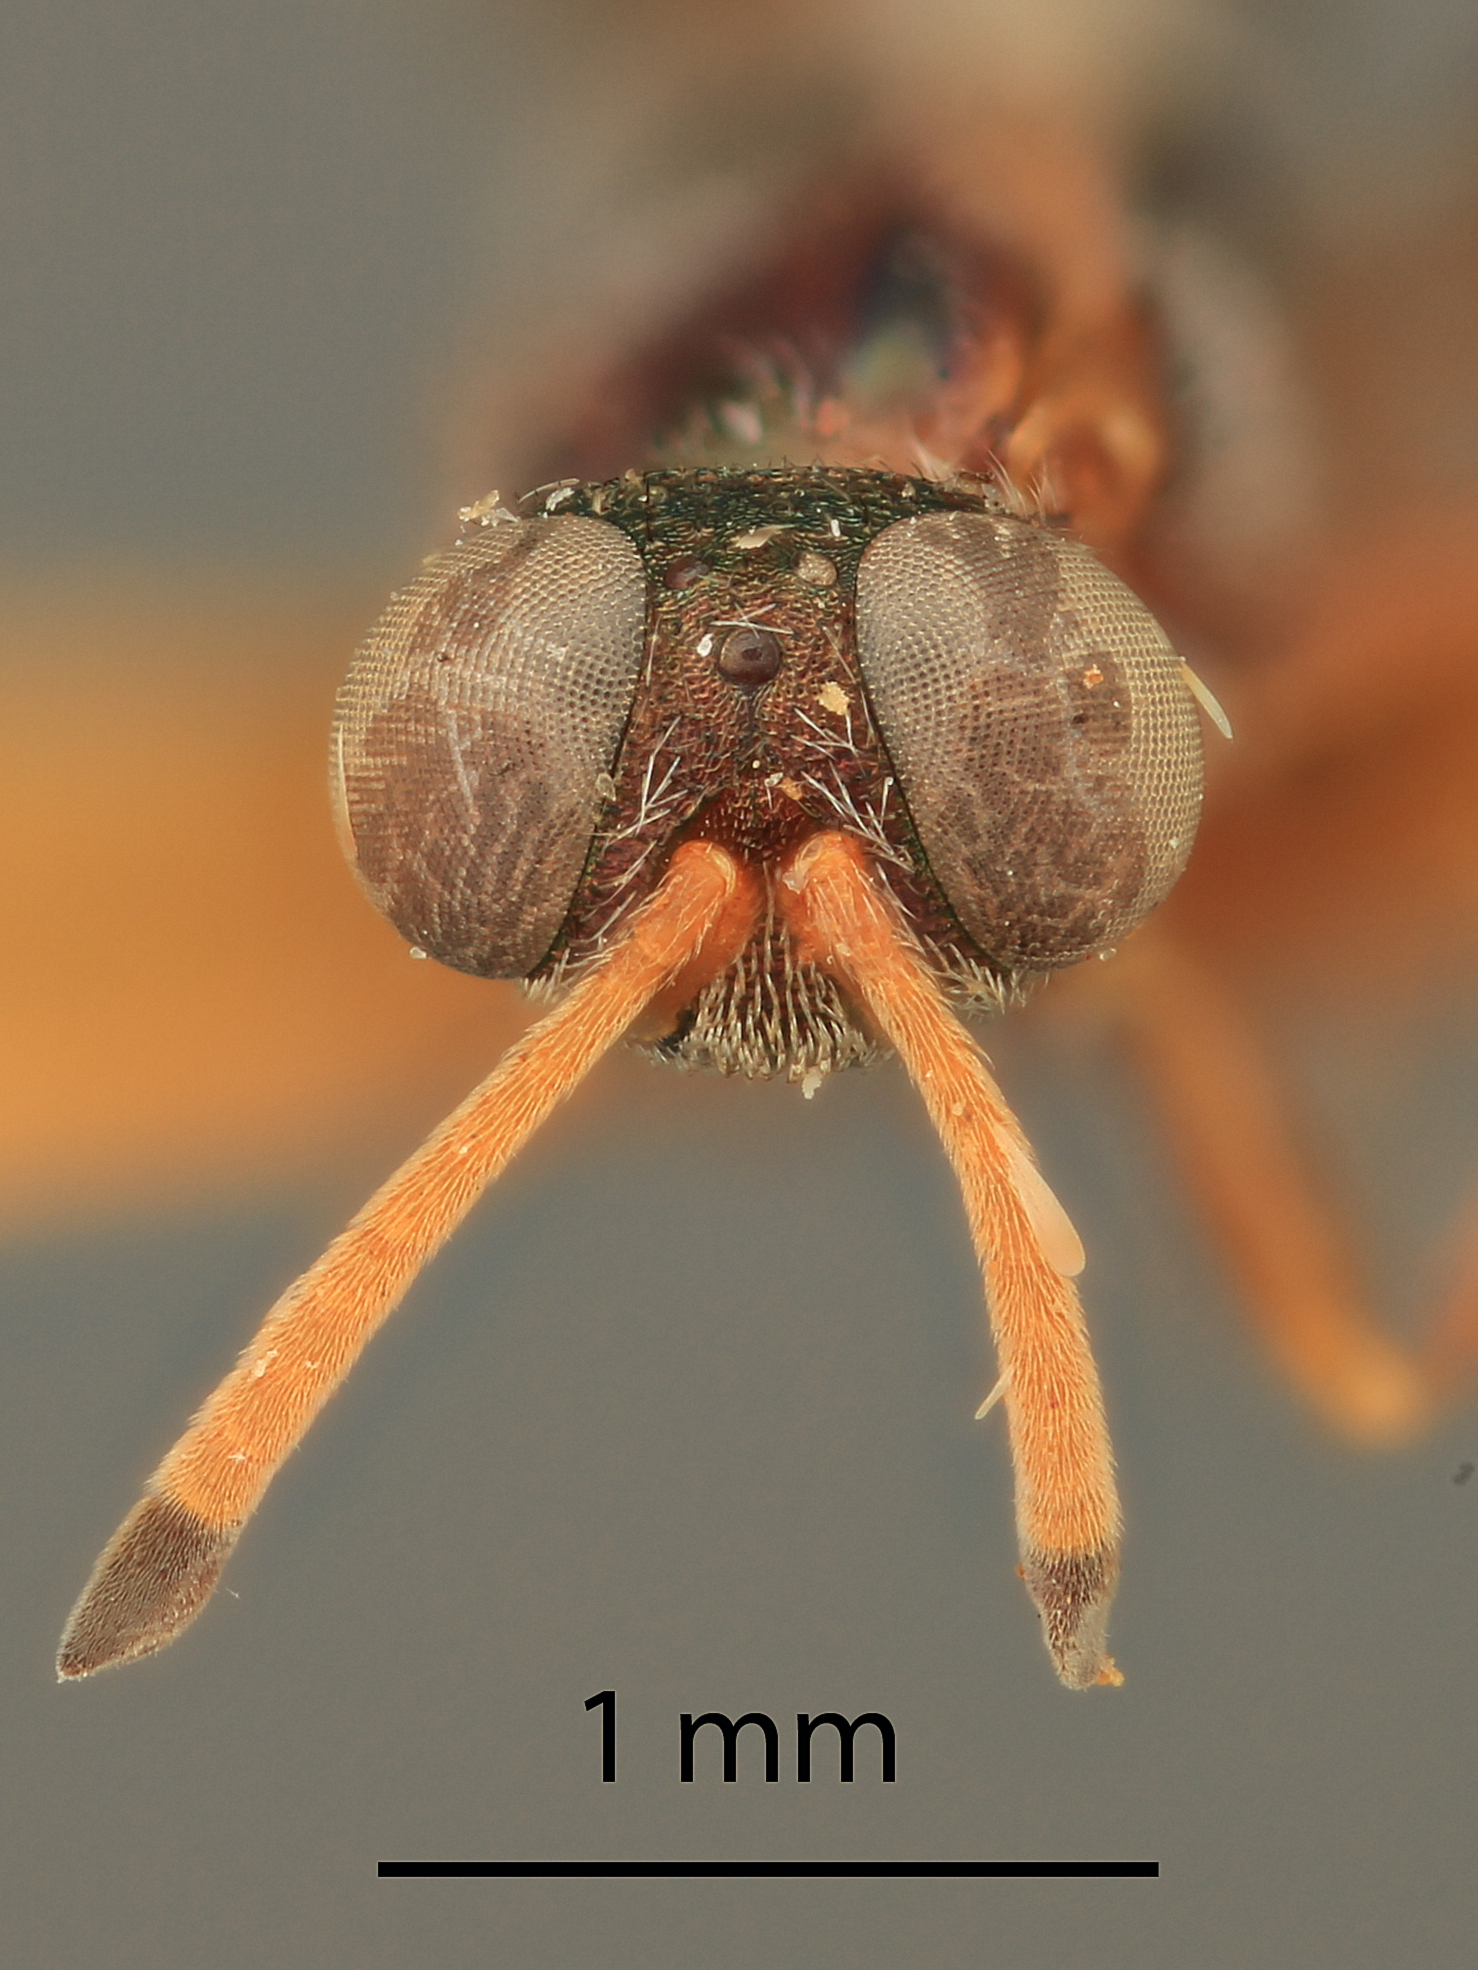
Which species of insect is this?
Anastatus scutellatus
